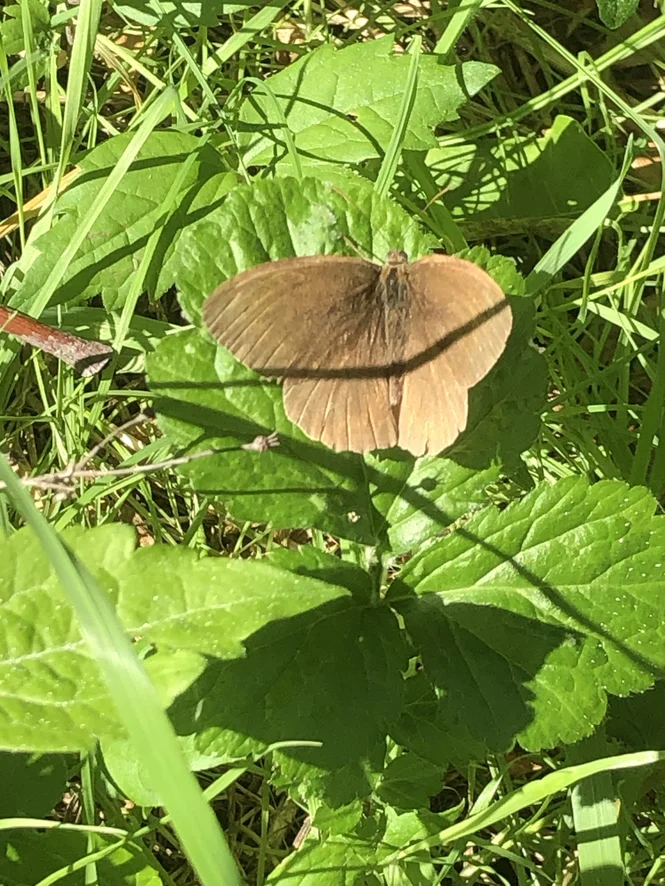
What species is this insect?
Maniola jurtina
